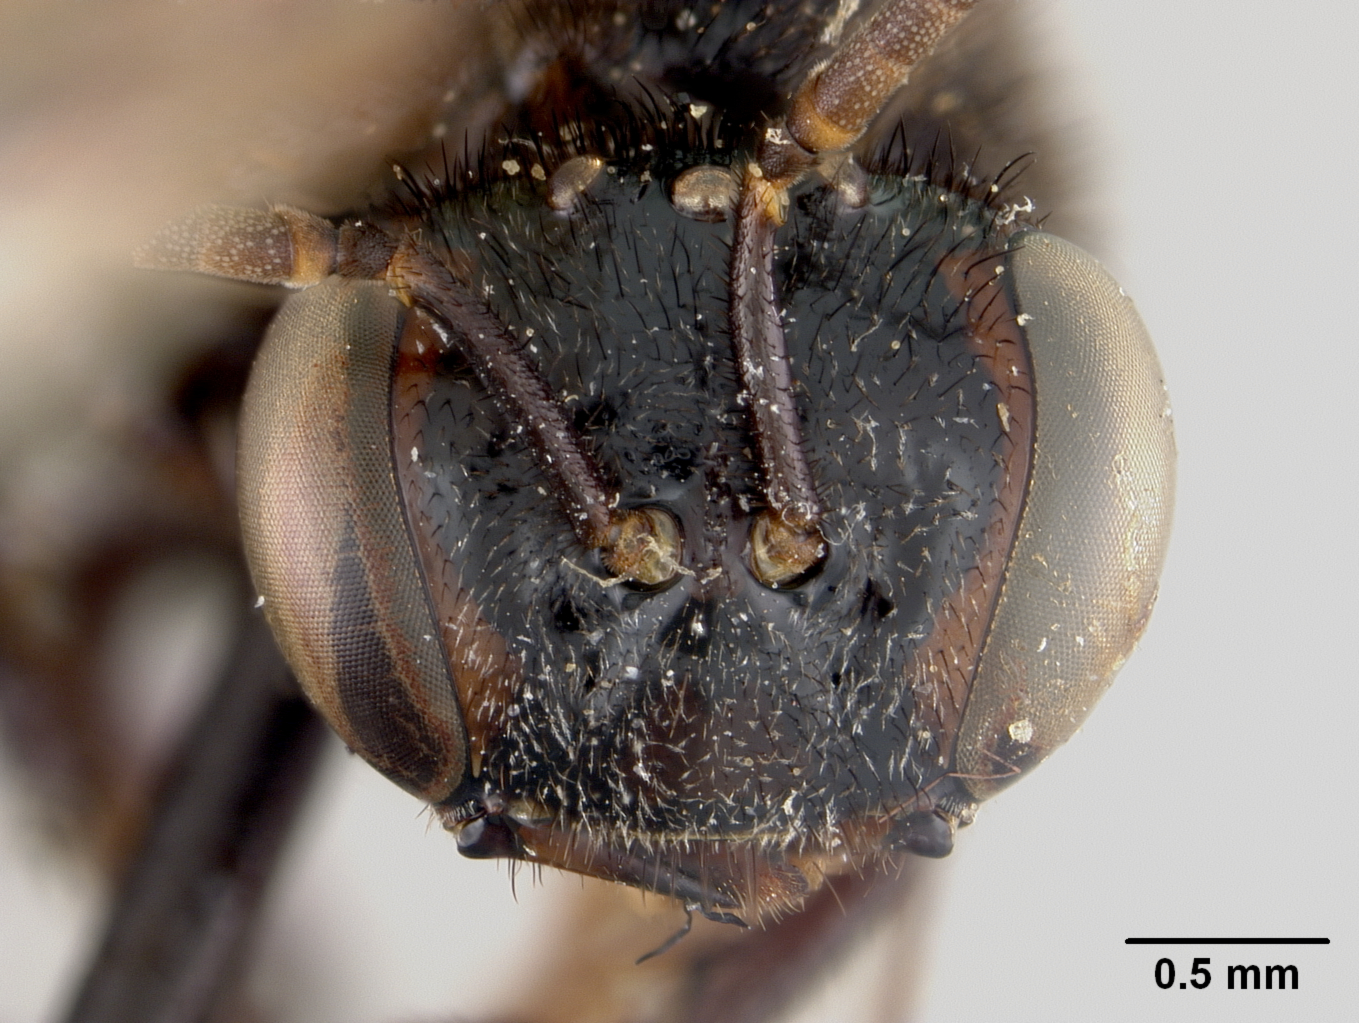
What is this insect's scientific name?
Trigona parastigma
